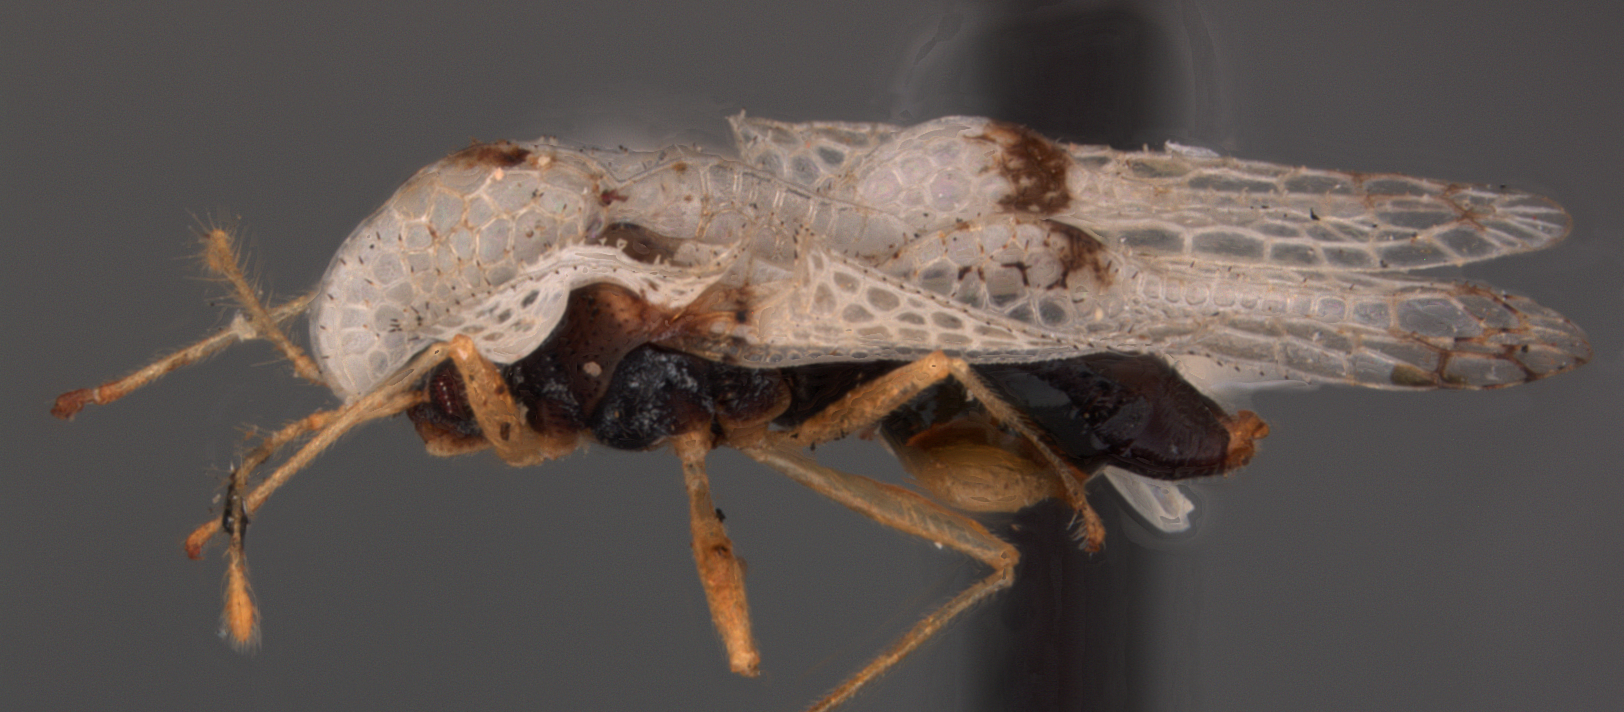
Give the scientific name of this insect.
Tingis ciliata
